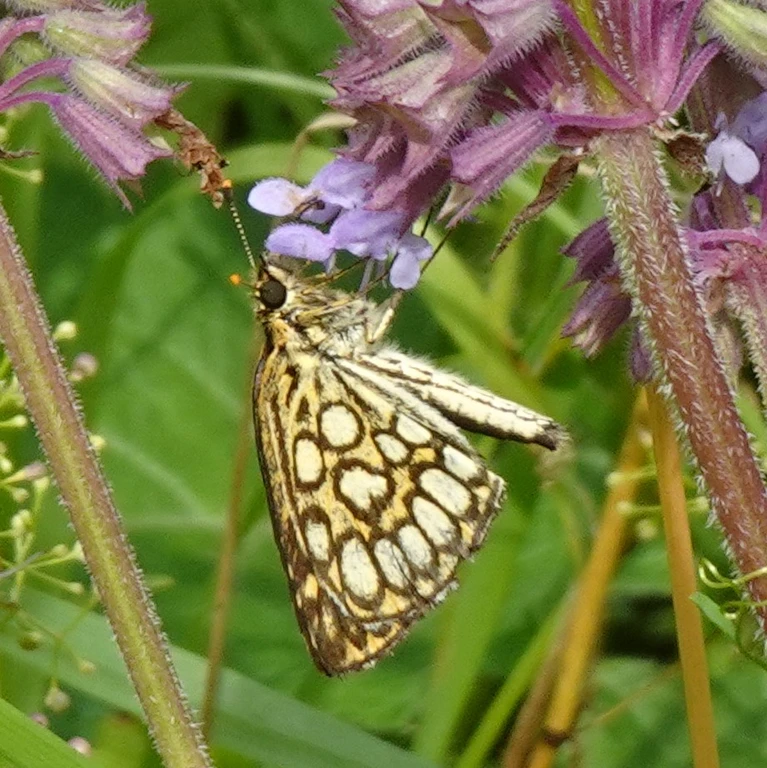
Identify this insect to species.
Heteropterus morpheus
